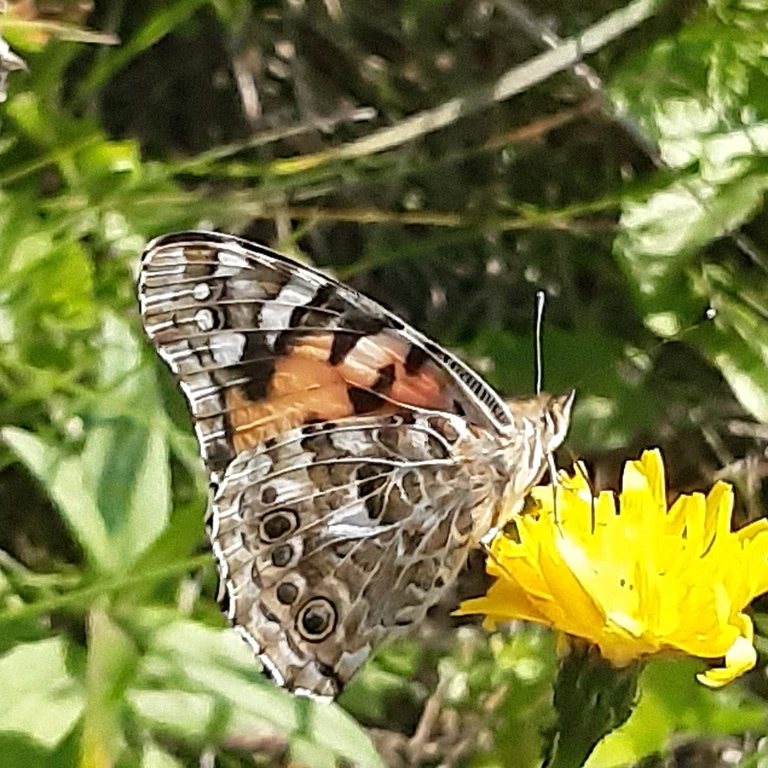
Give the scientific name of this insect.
Vanessa cardui
